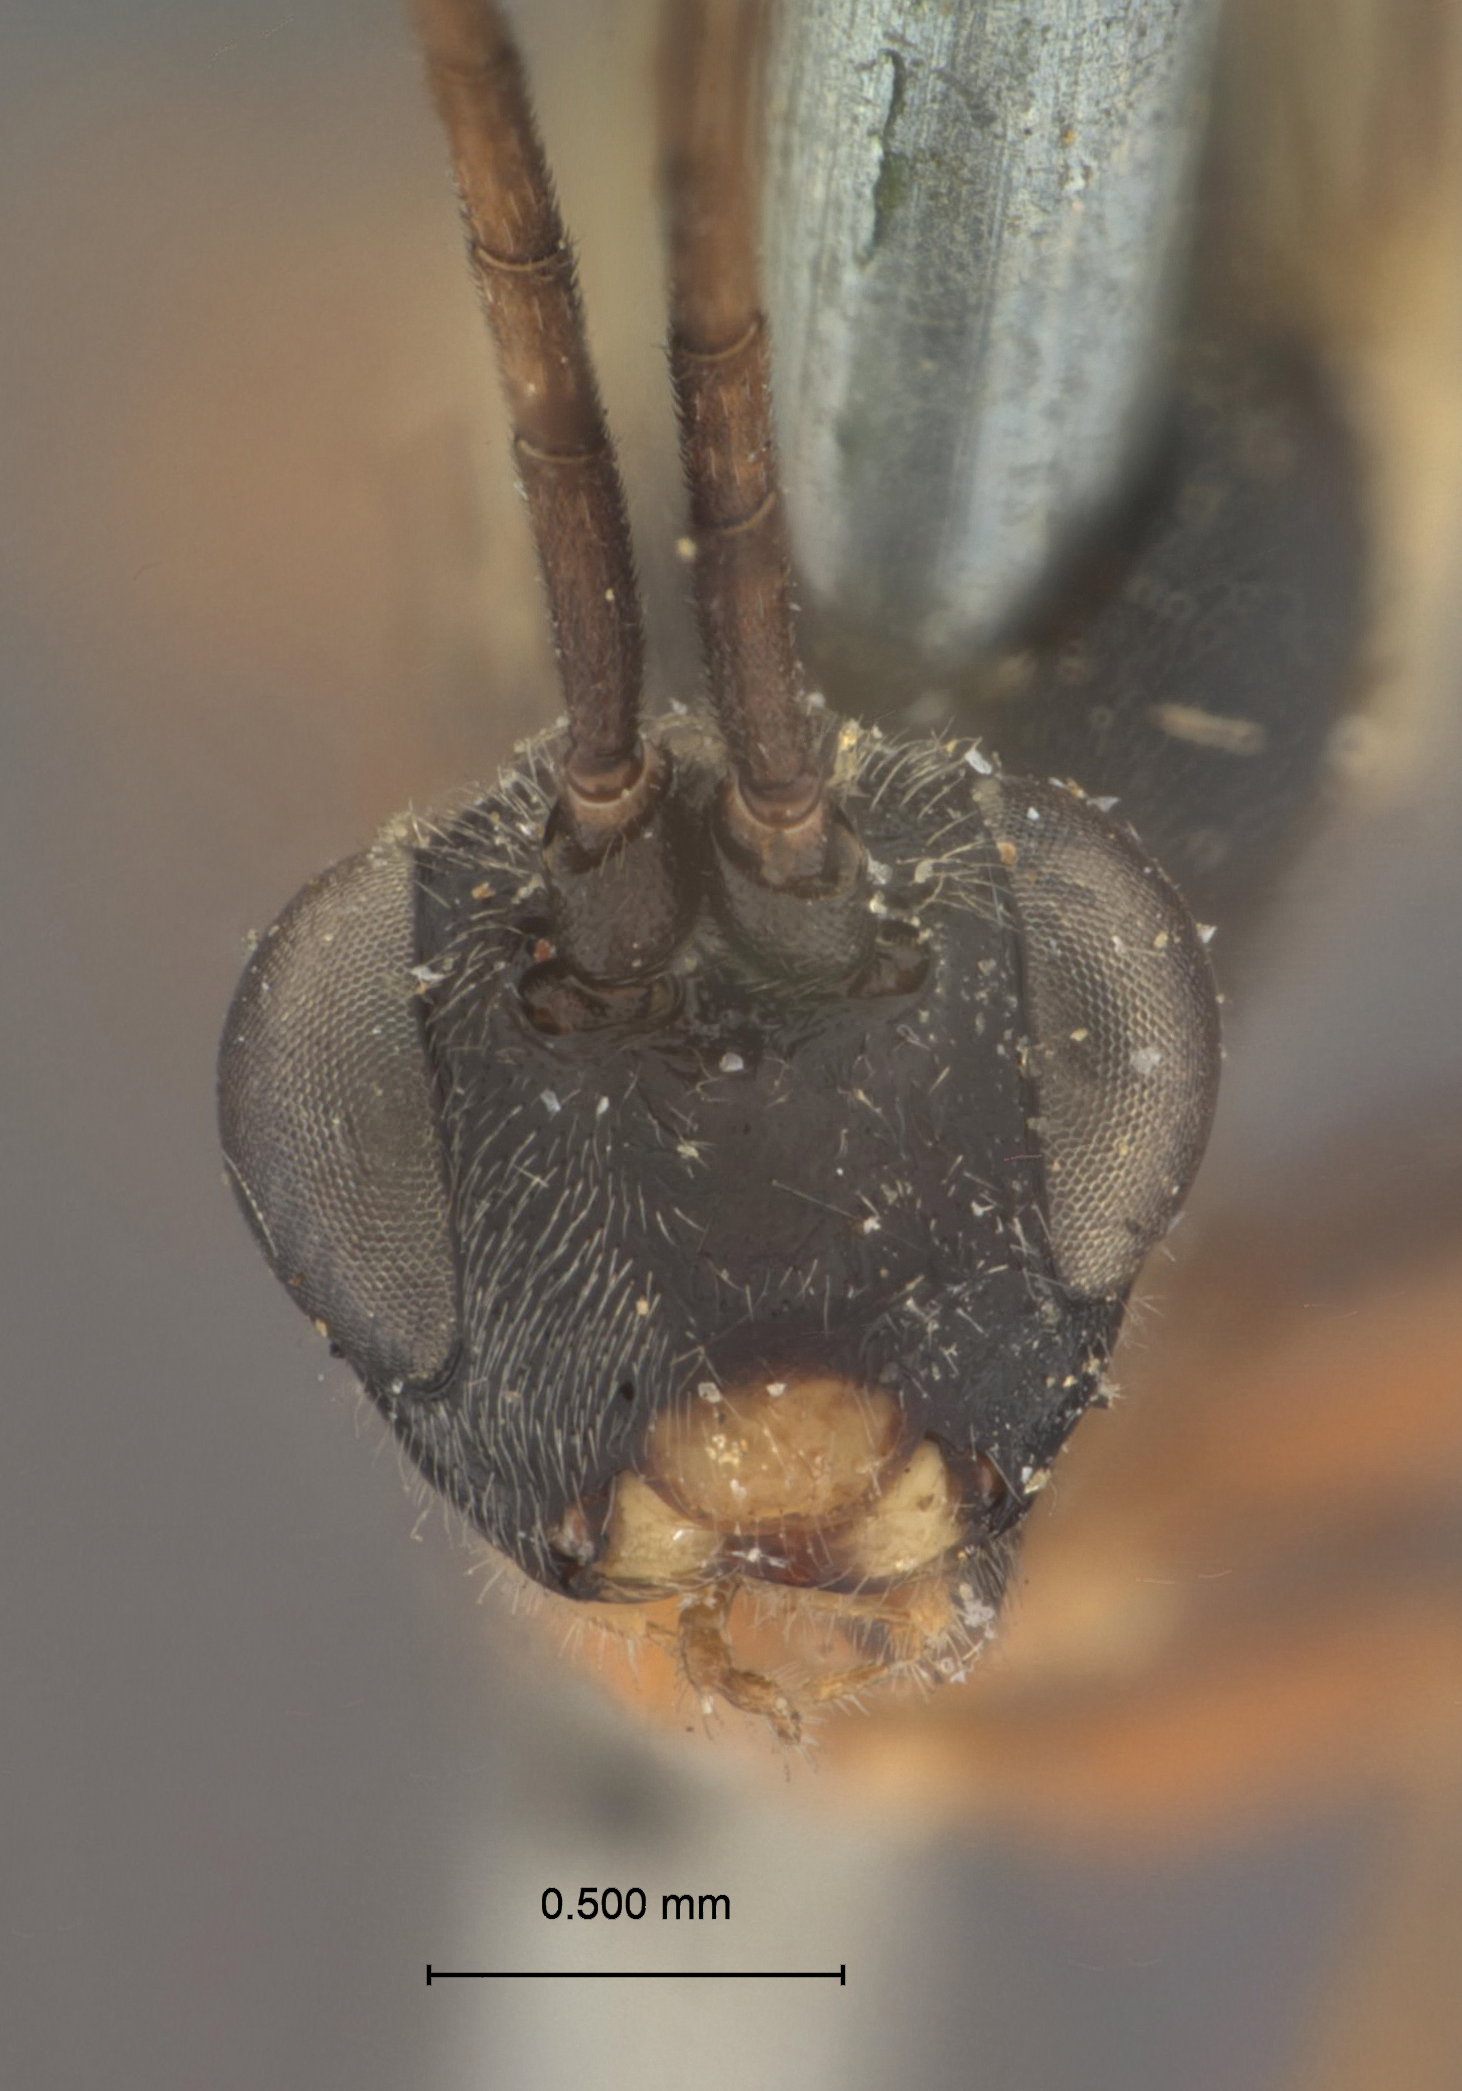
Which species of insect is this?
Glypta popoffensis
